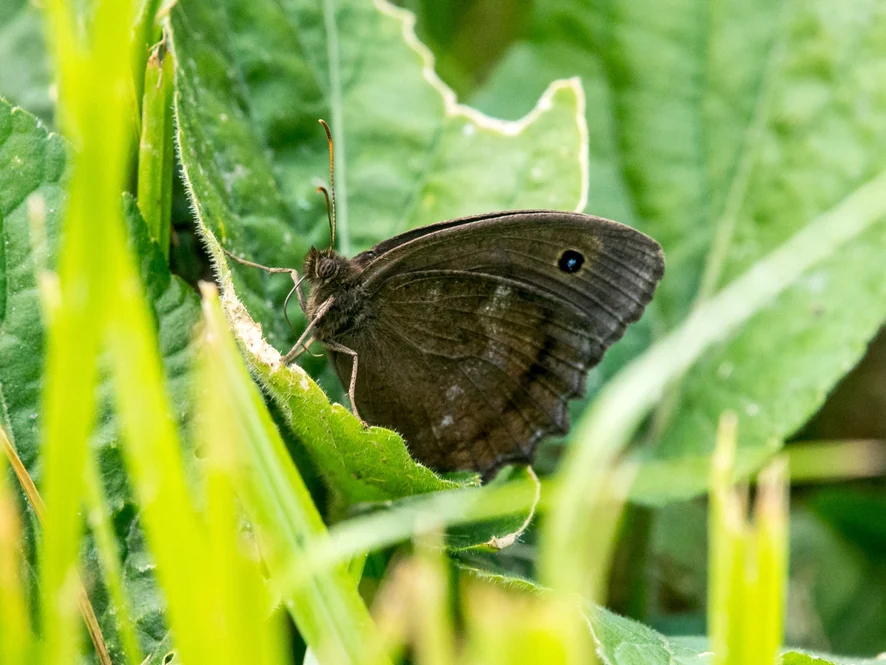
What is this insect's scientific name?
Minois dryas
